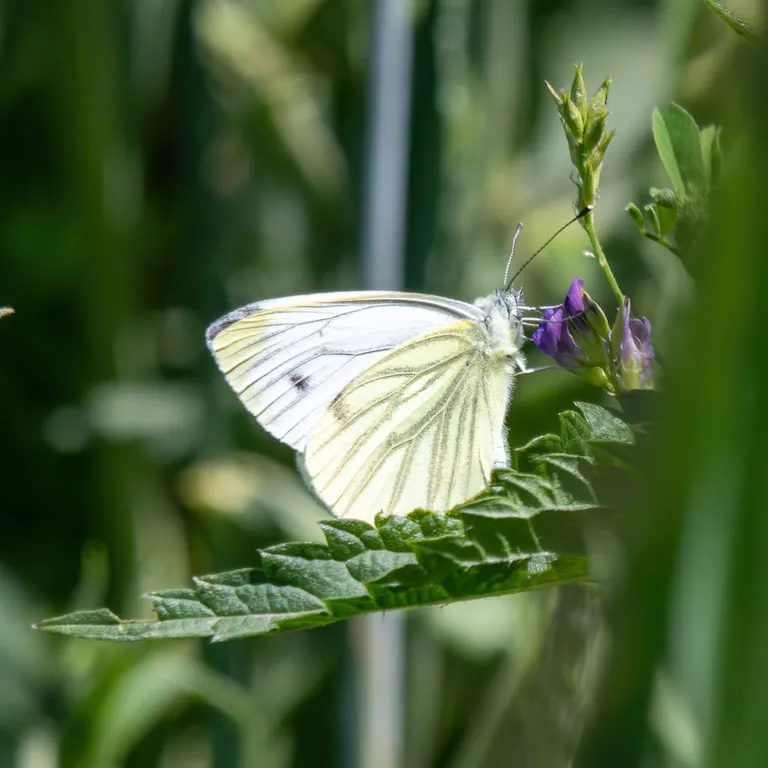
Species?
Pieris napi
